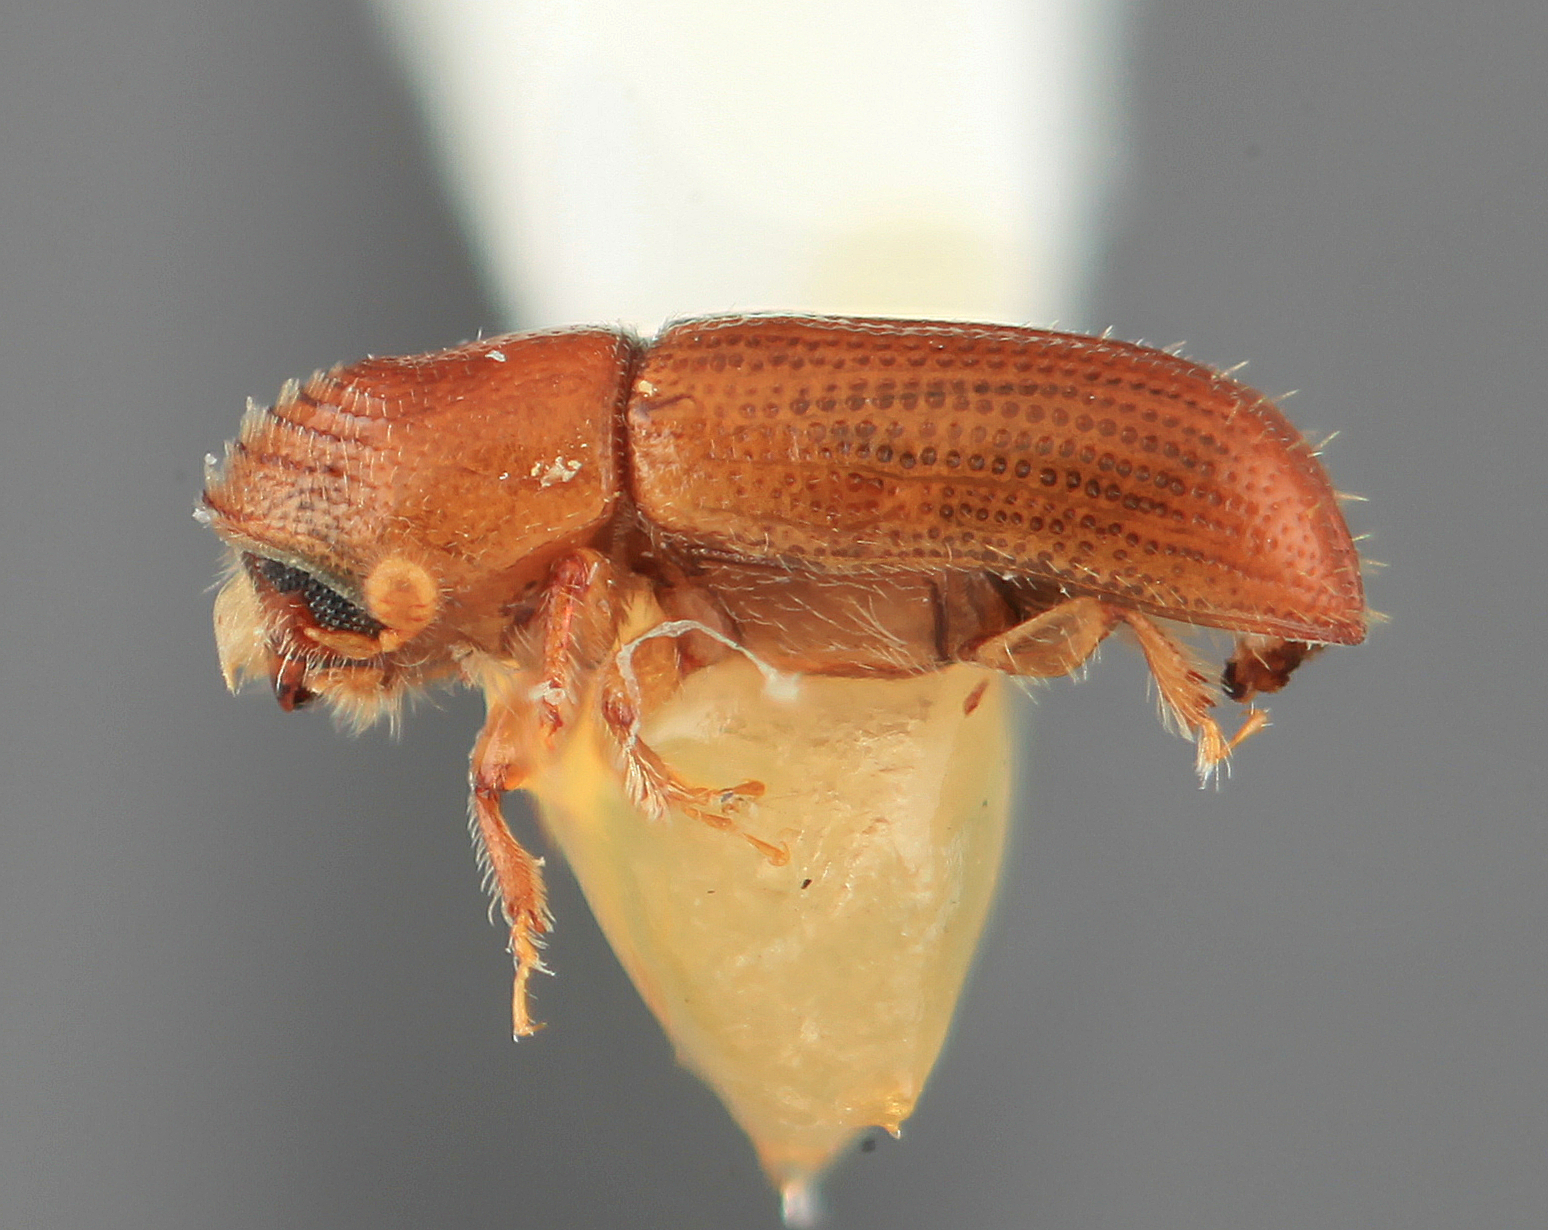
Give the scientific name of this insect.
Pityophthorus nanus
